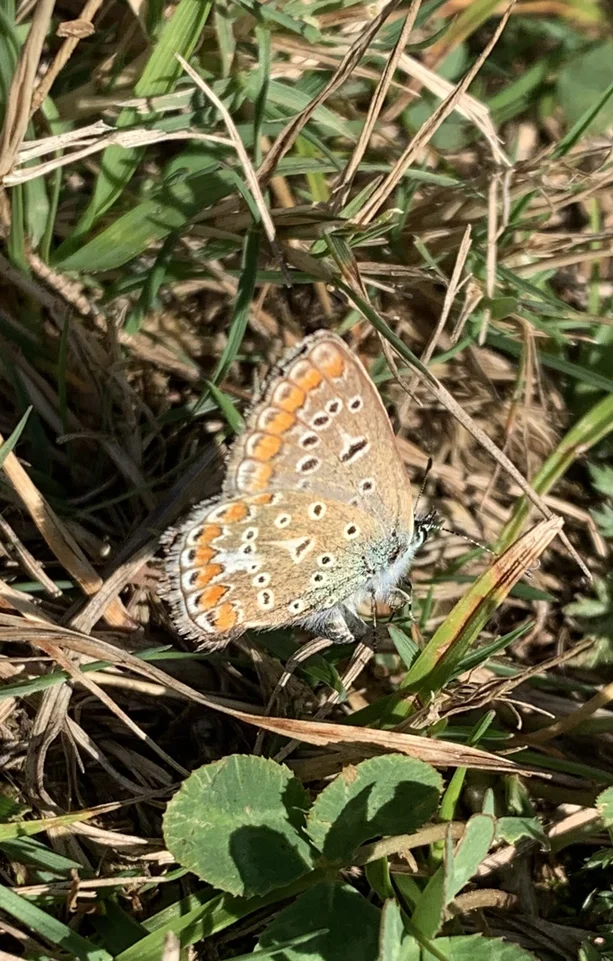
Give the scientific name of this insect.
Polyommatus icarus
